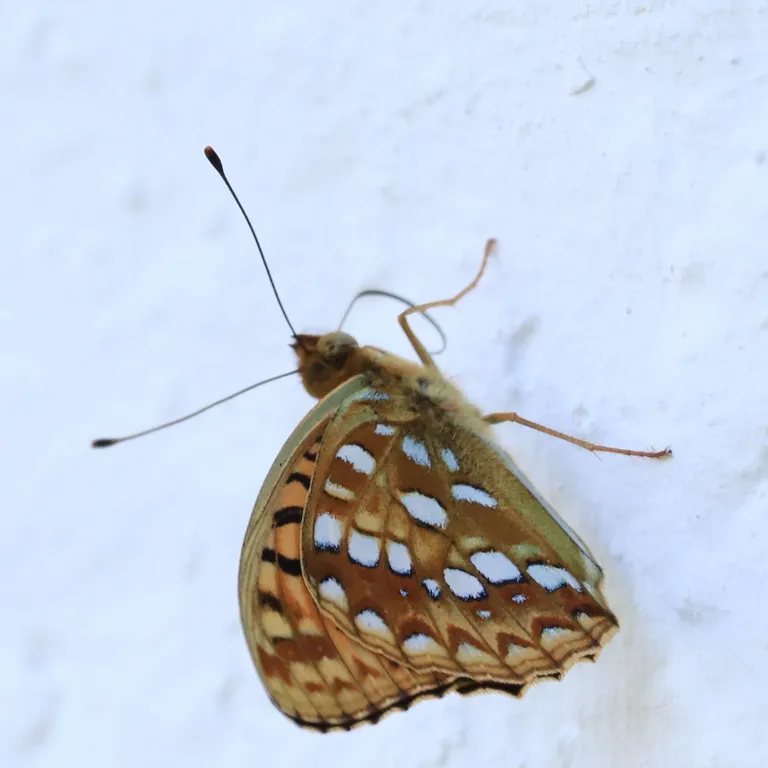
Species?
Fabriciana adippe
